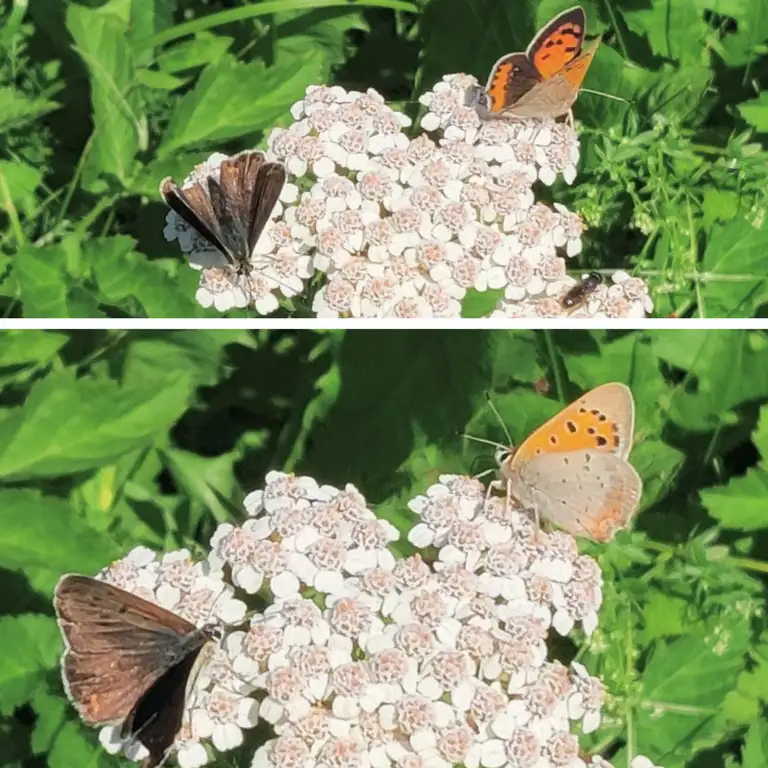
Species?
Lycaena phlaeas
